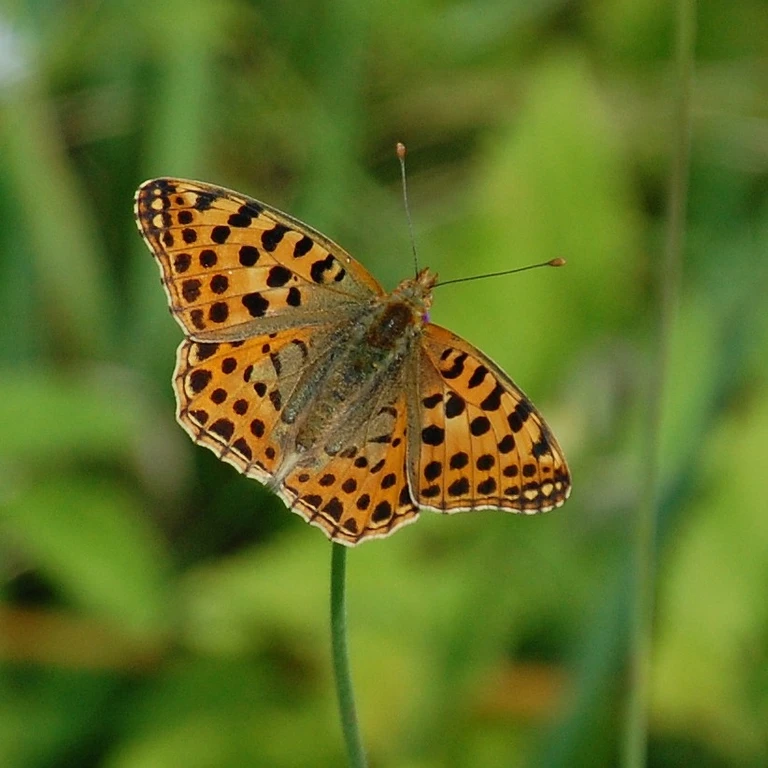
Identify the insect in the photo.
Issoria lathonia
